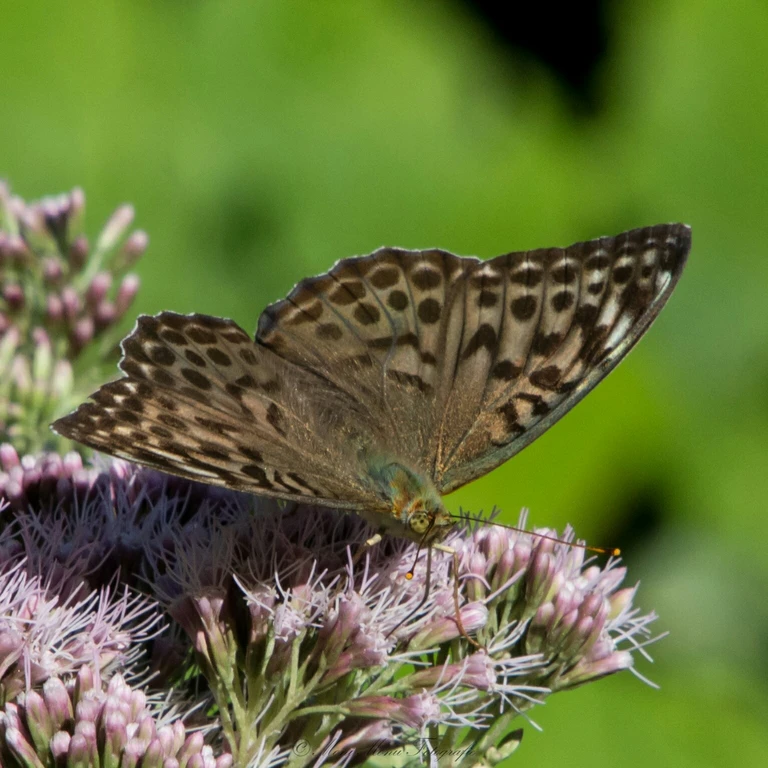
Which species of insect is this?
Argynnis paphia
